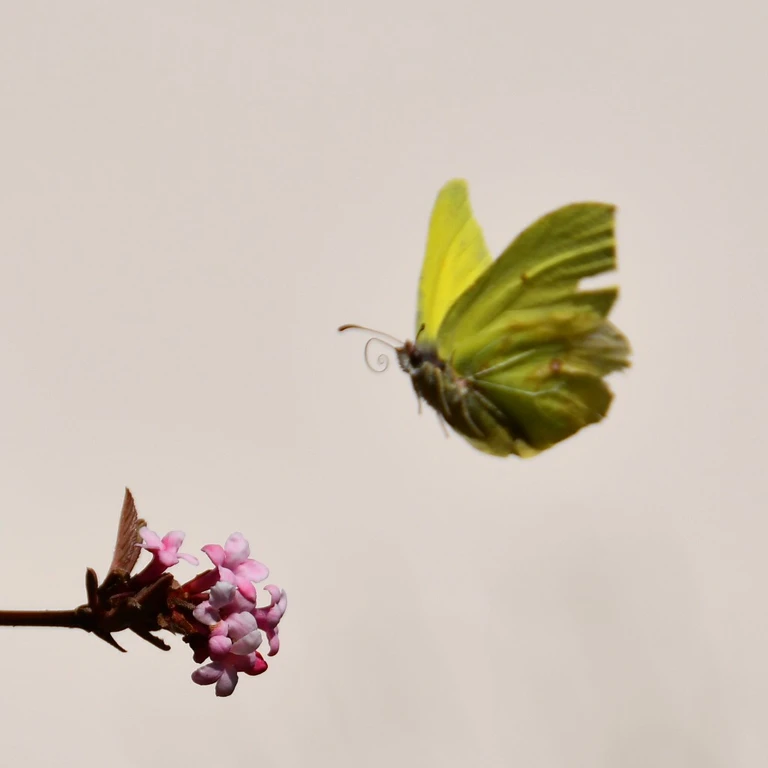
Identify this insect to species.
Gonepteryx rhamni
